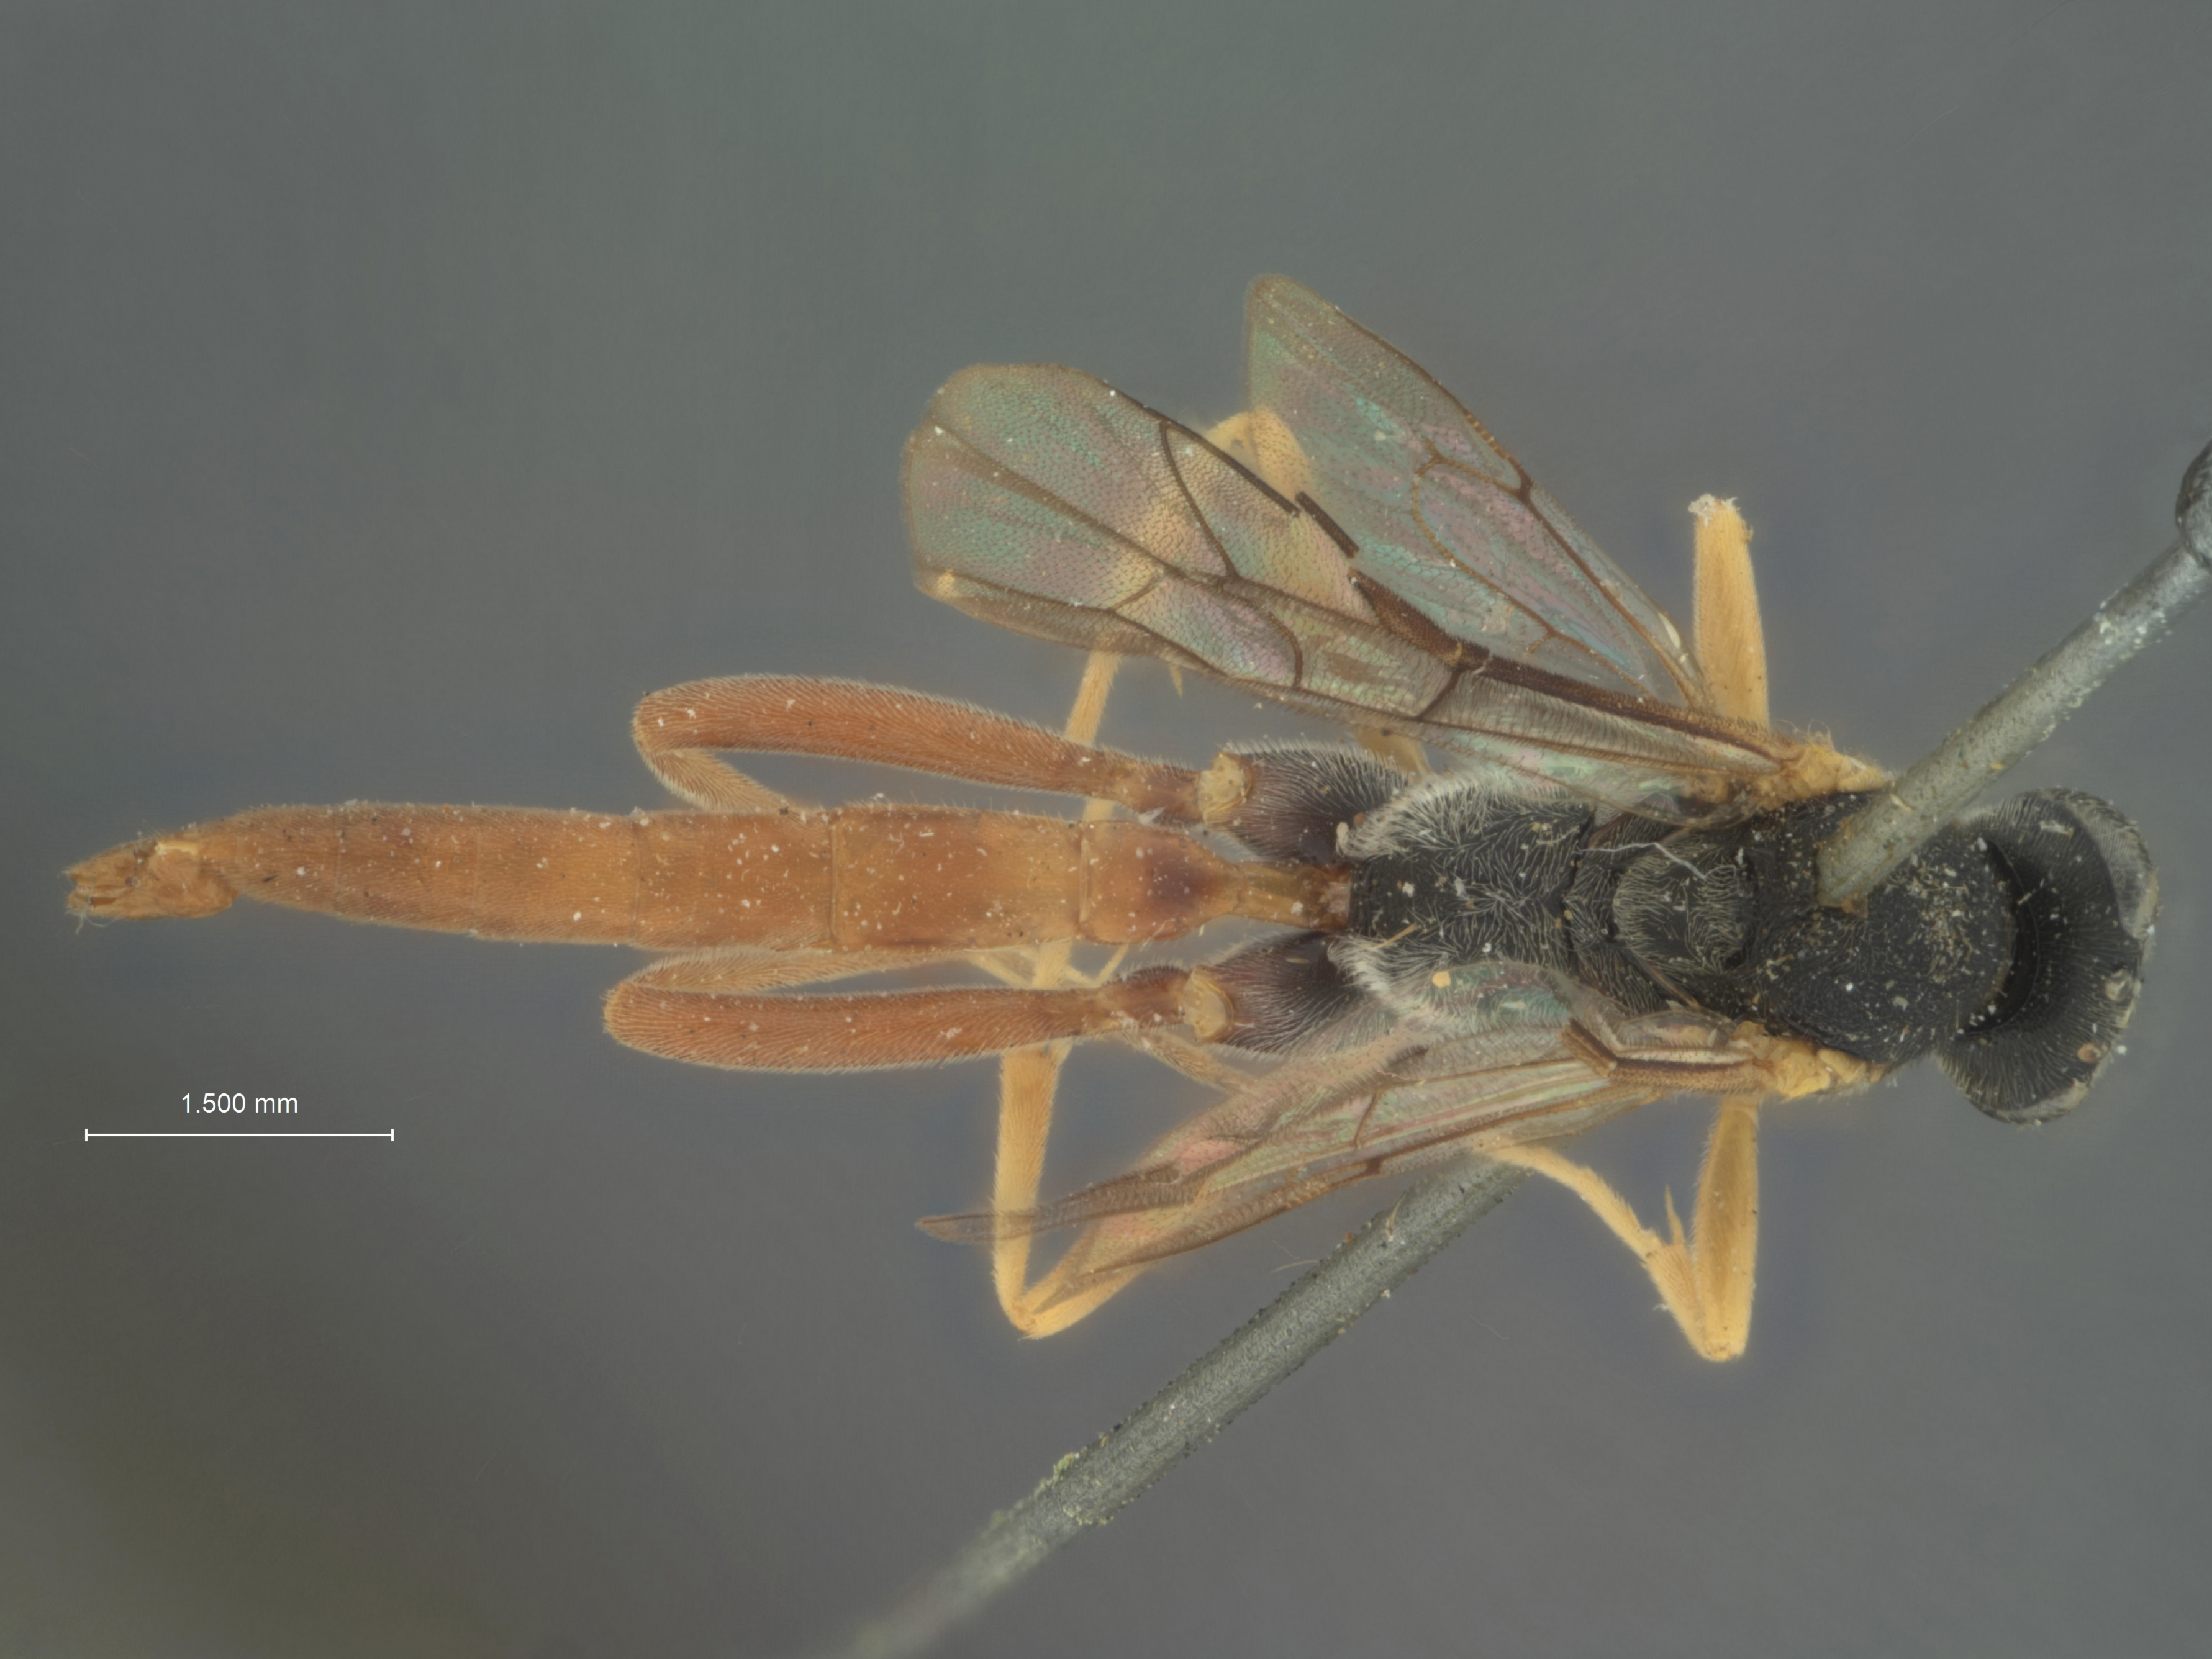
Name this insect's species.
Limneria belfragei
